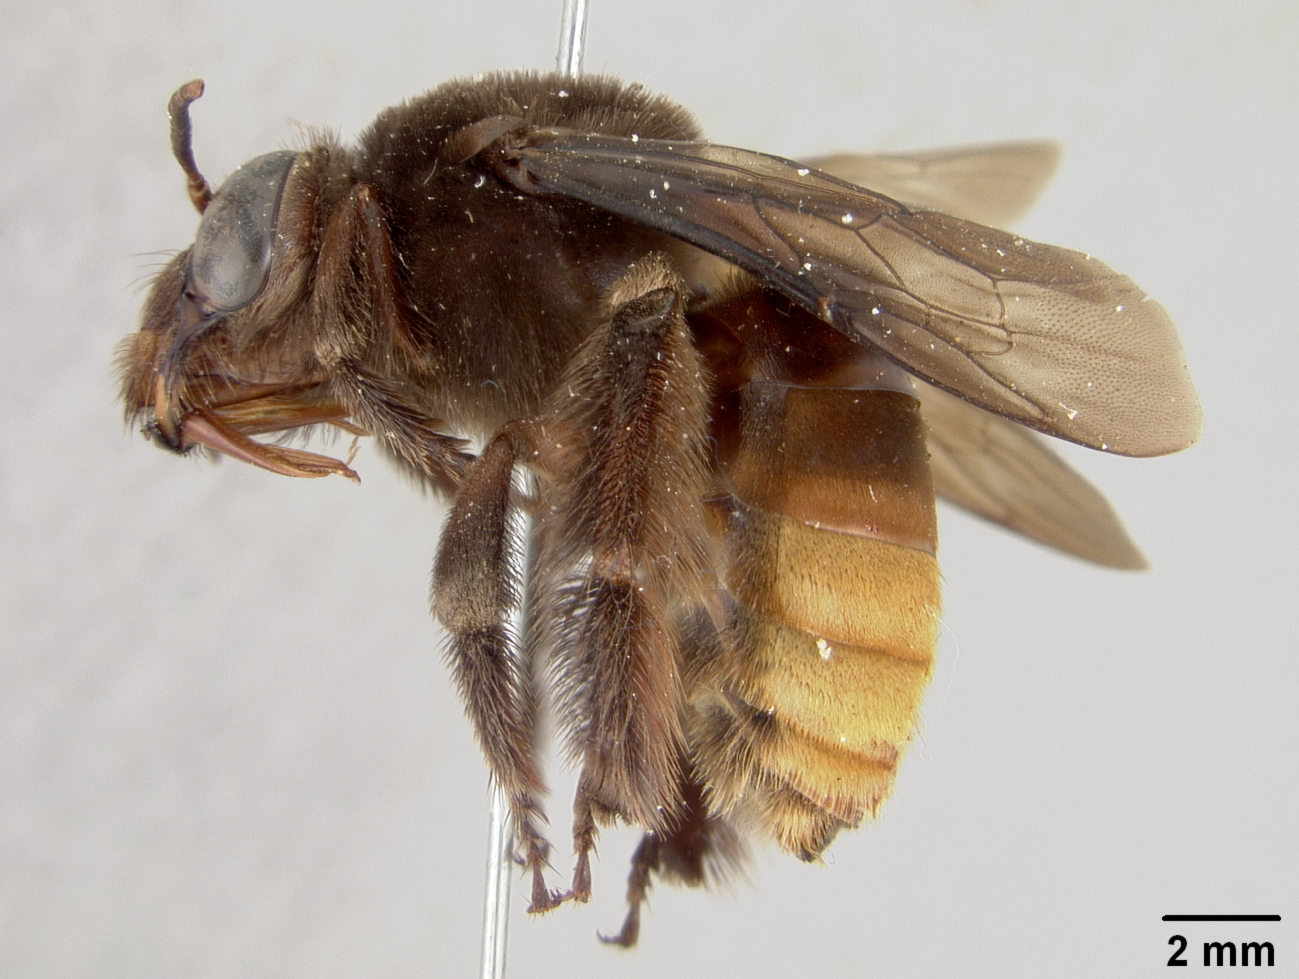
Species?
Xenoglossa dugesi
